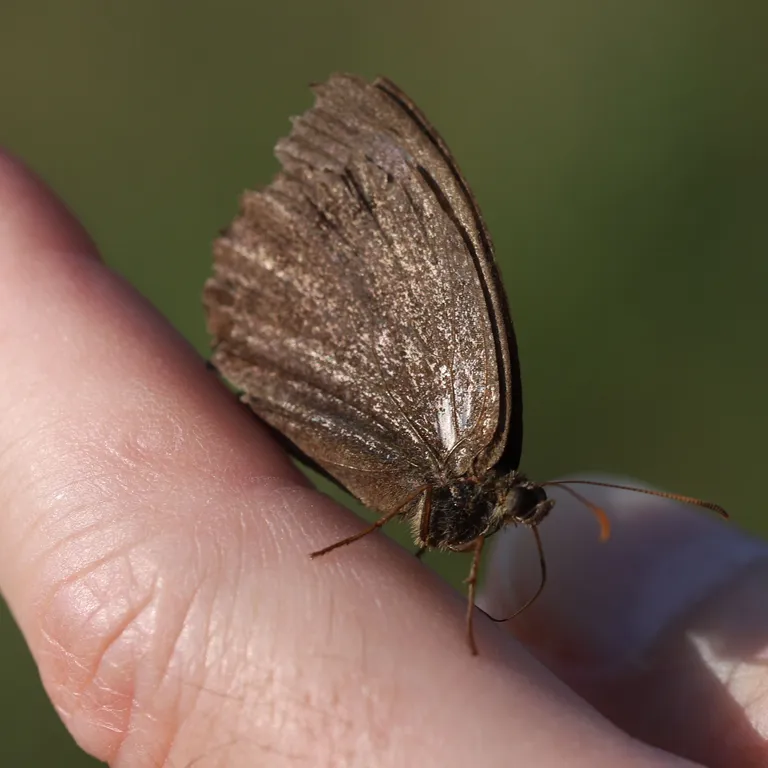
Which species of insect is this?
Minois dryas
